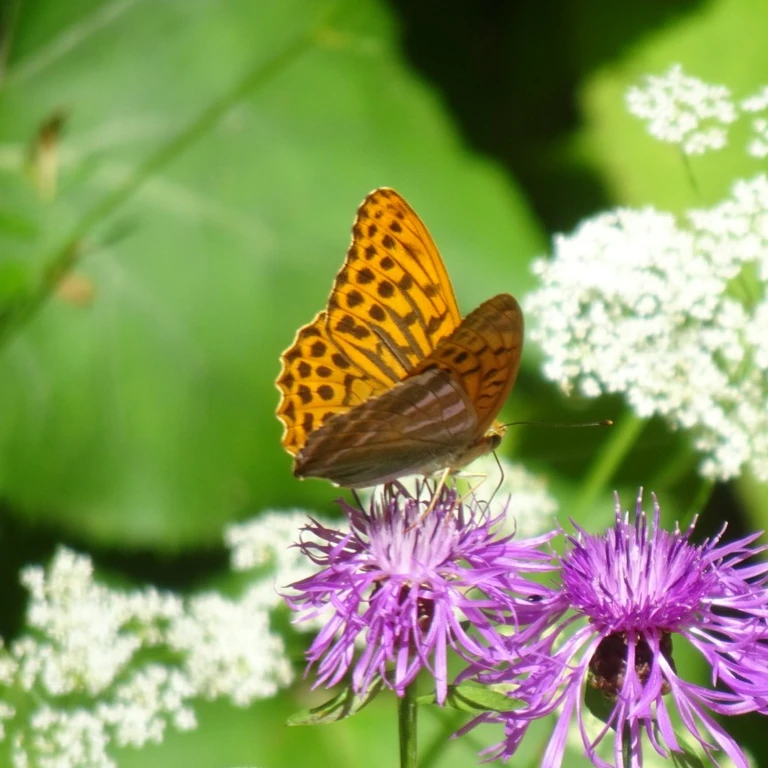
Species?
Argynnis paphia
